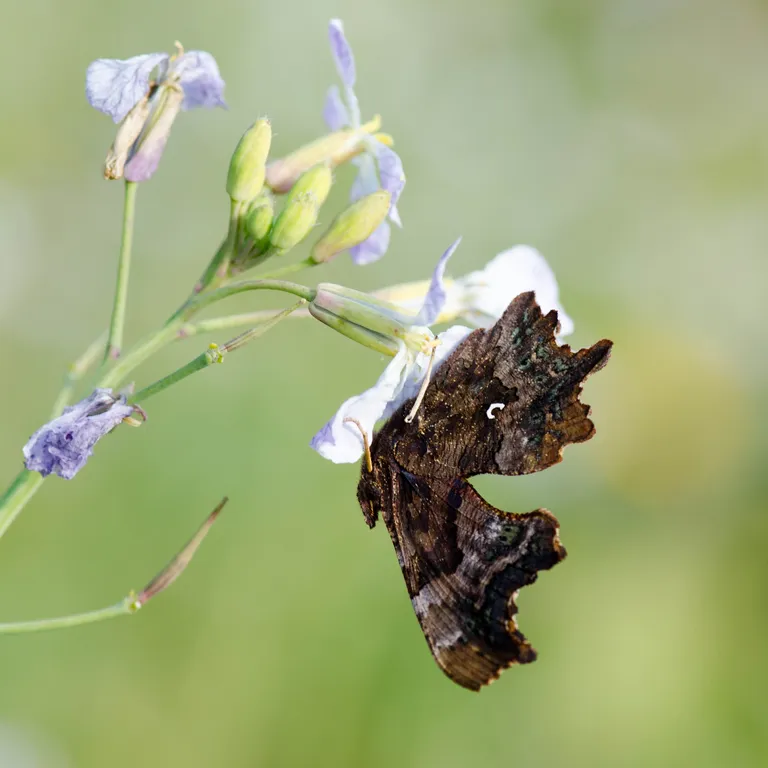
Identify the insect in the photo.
Polygonia c-album
